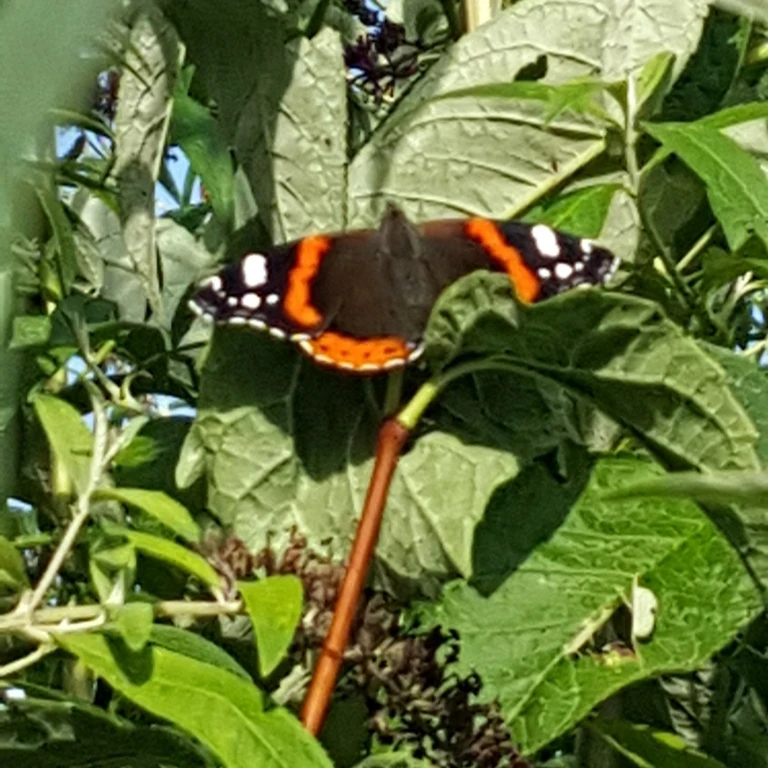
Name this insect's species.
Vanessa atalanta
